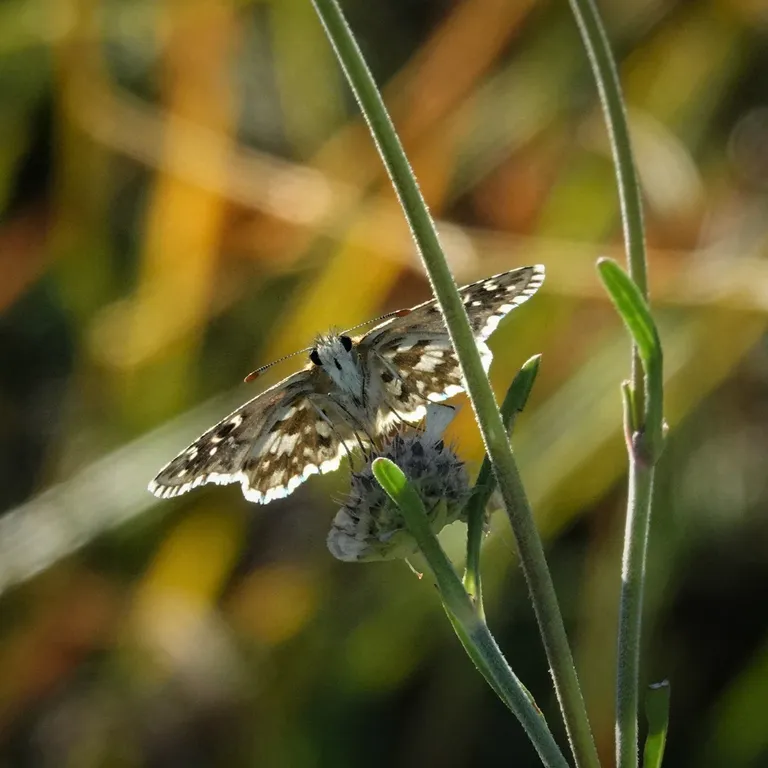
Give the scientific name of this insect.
Pyrgus armoricanus
